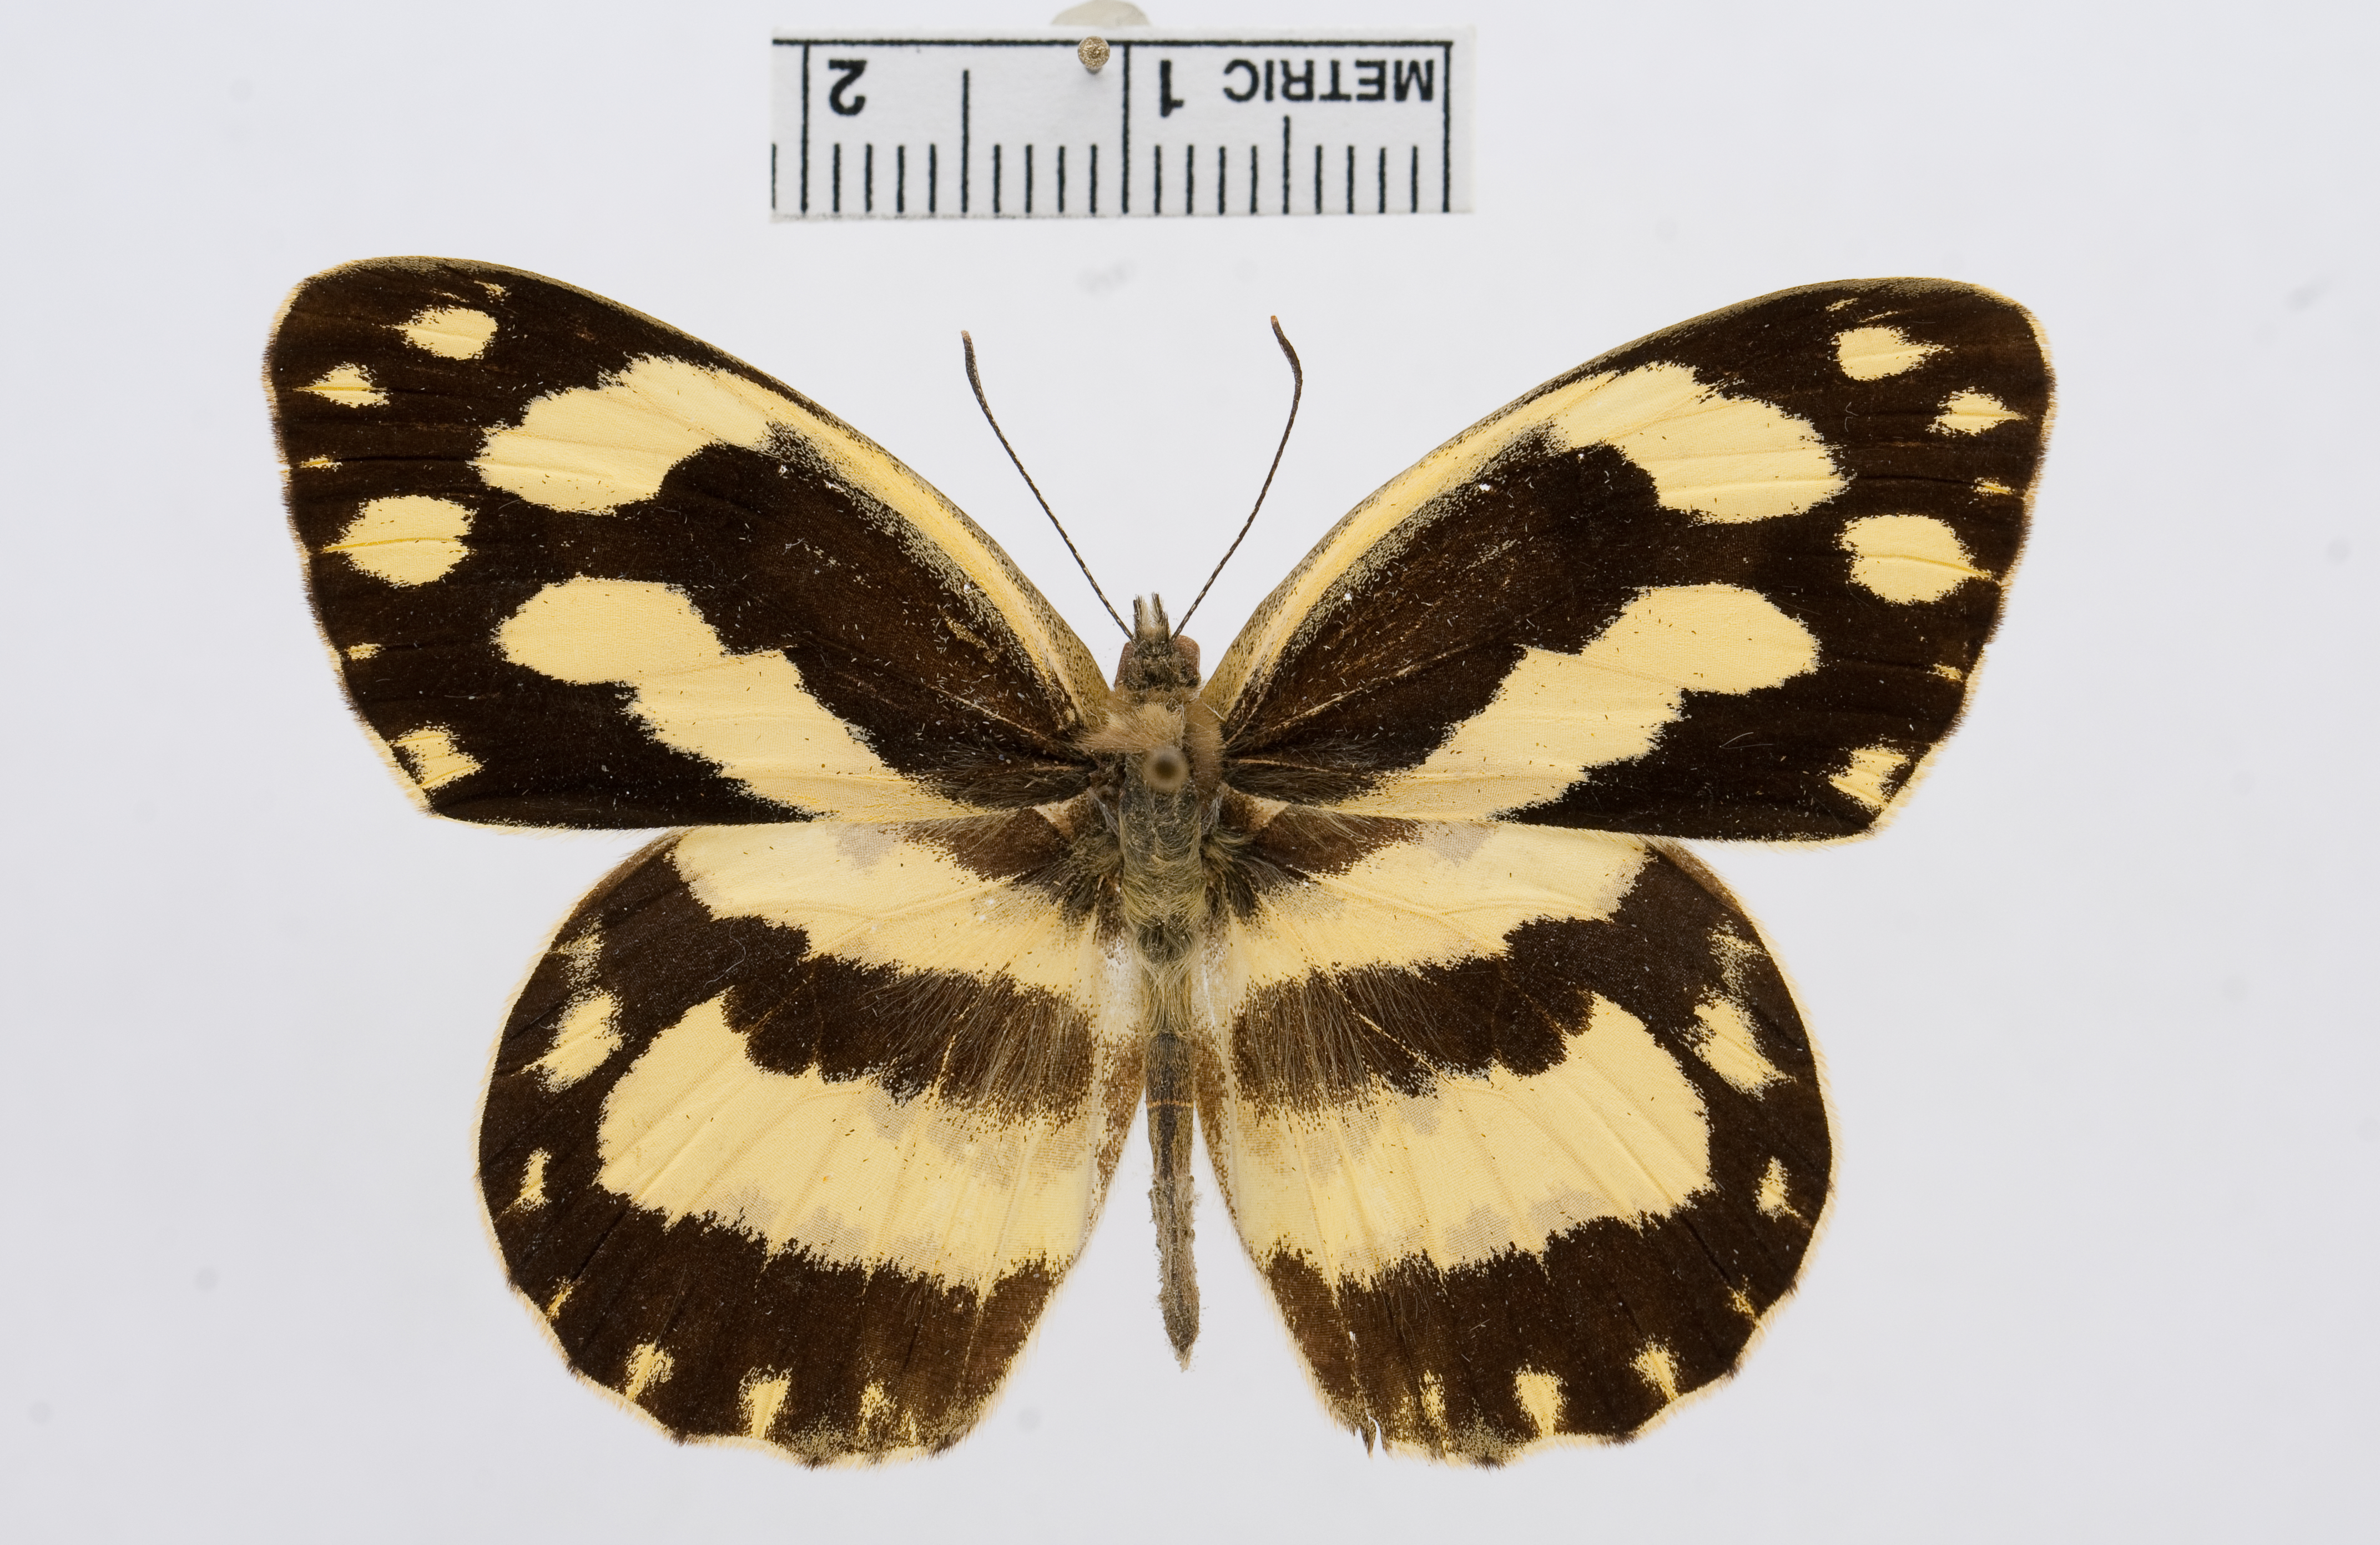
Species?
Pinacopteryx eriphia
